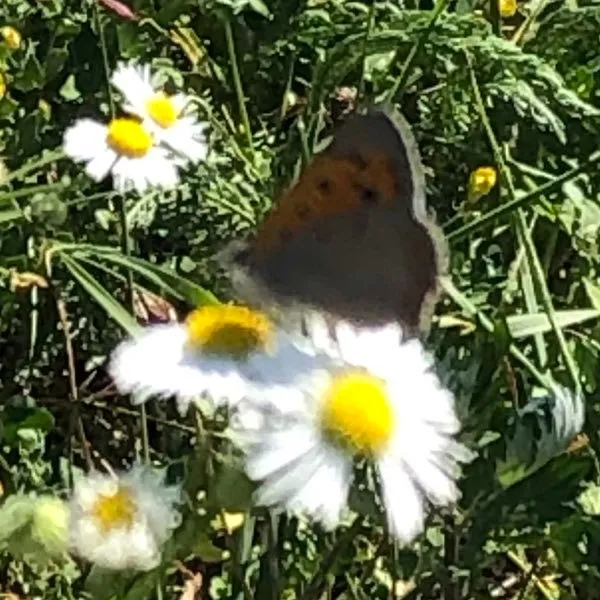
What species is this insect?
Lycaena phlaeas
